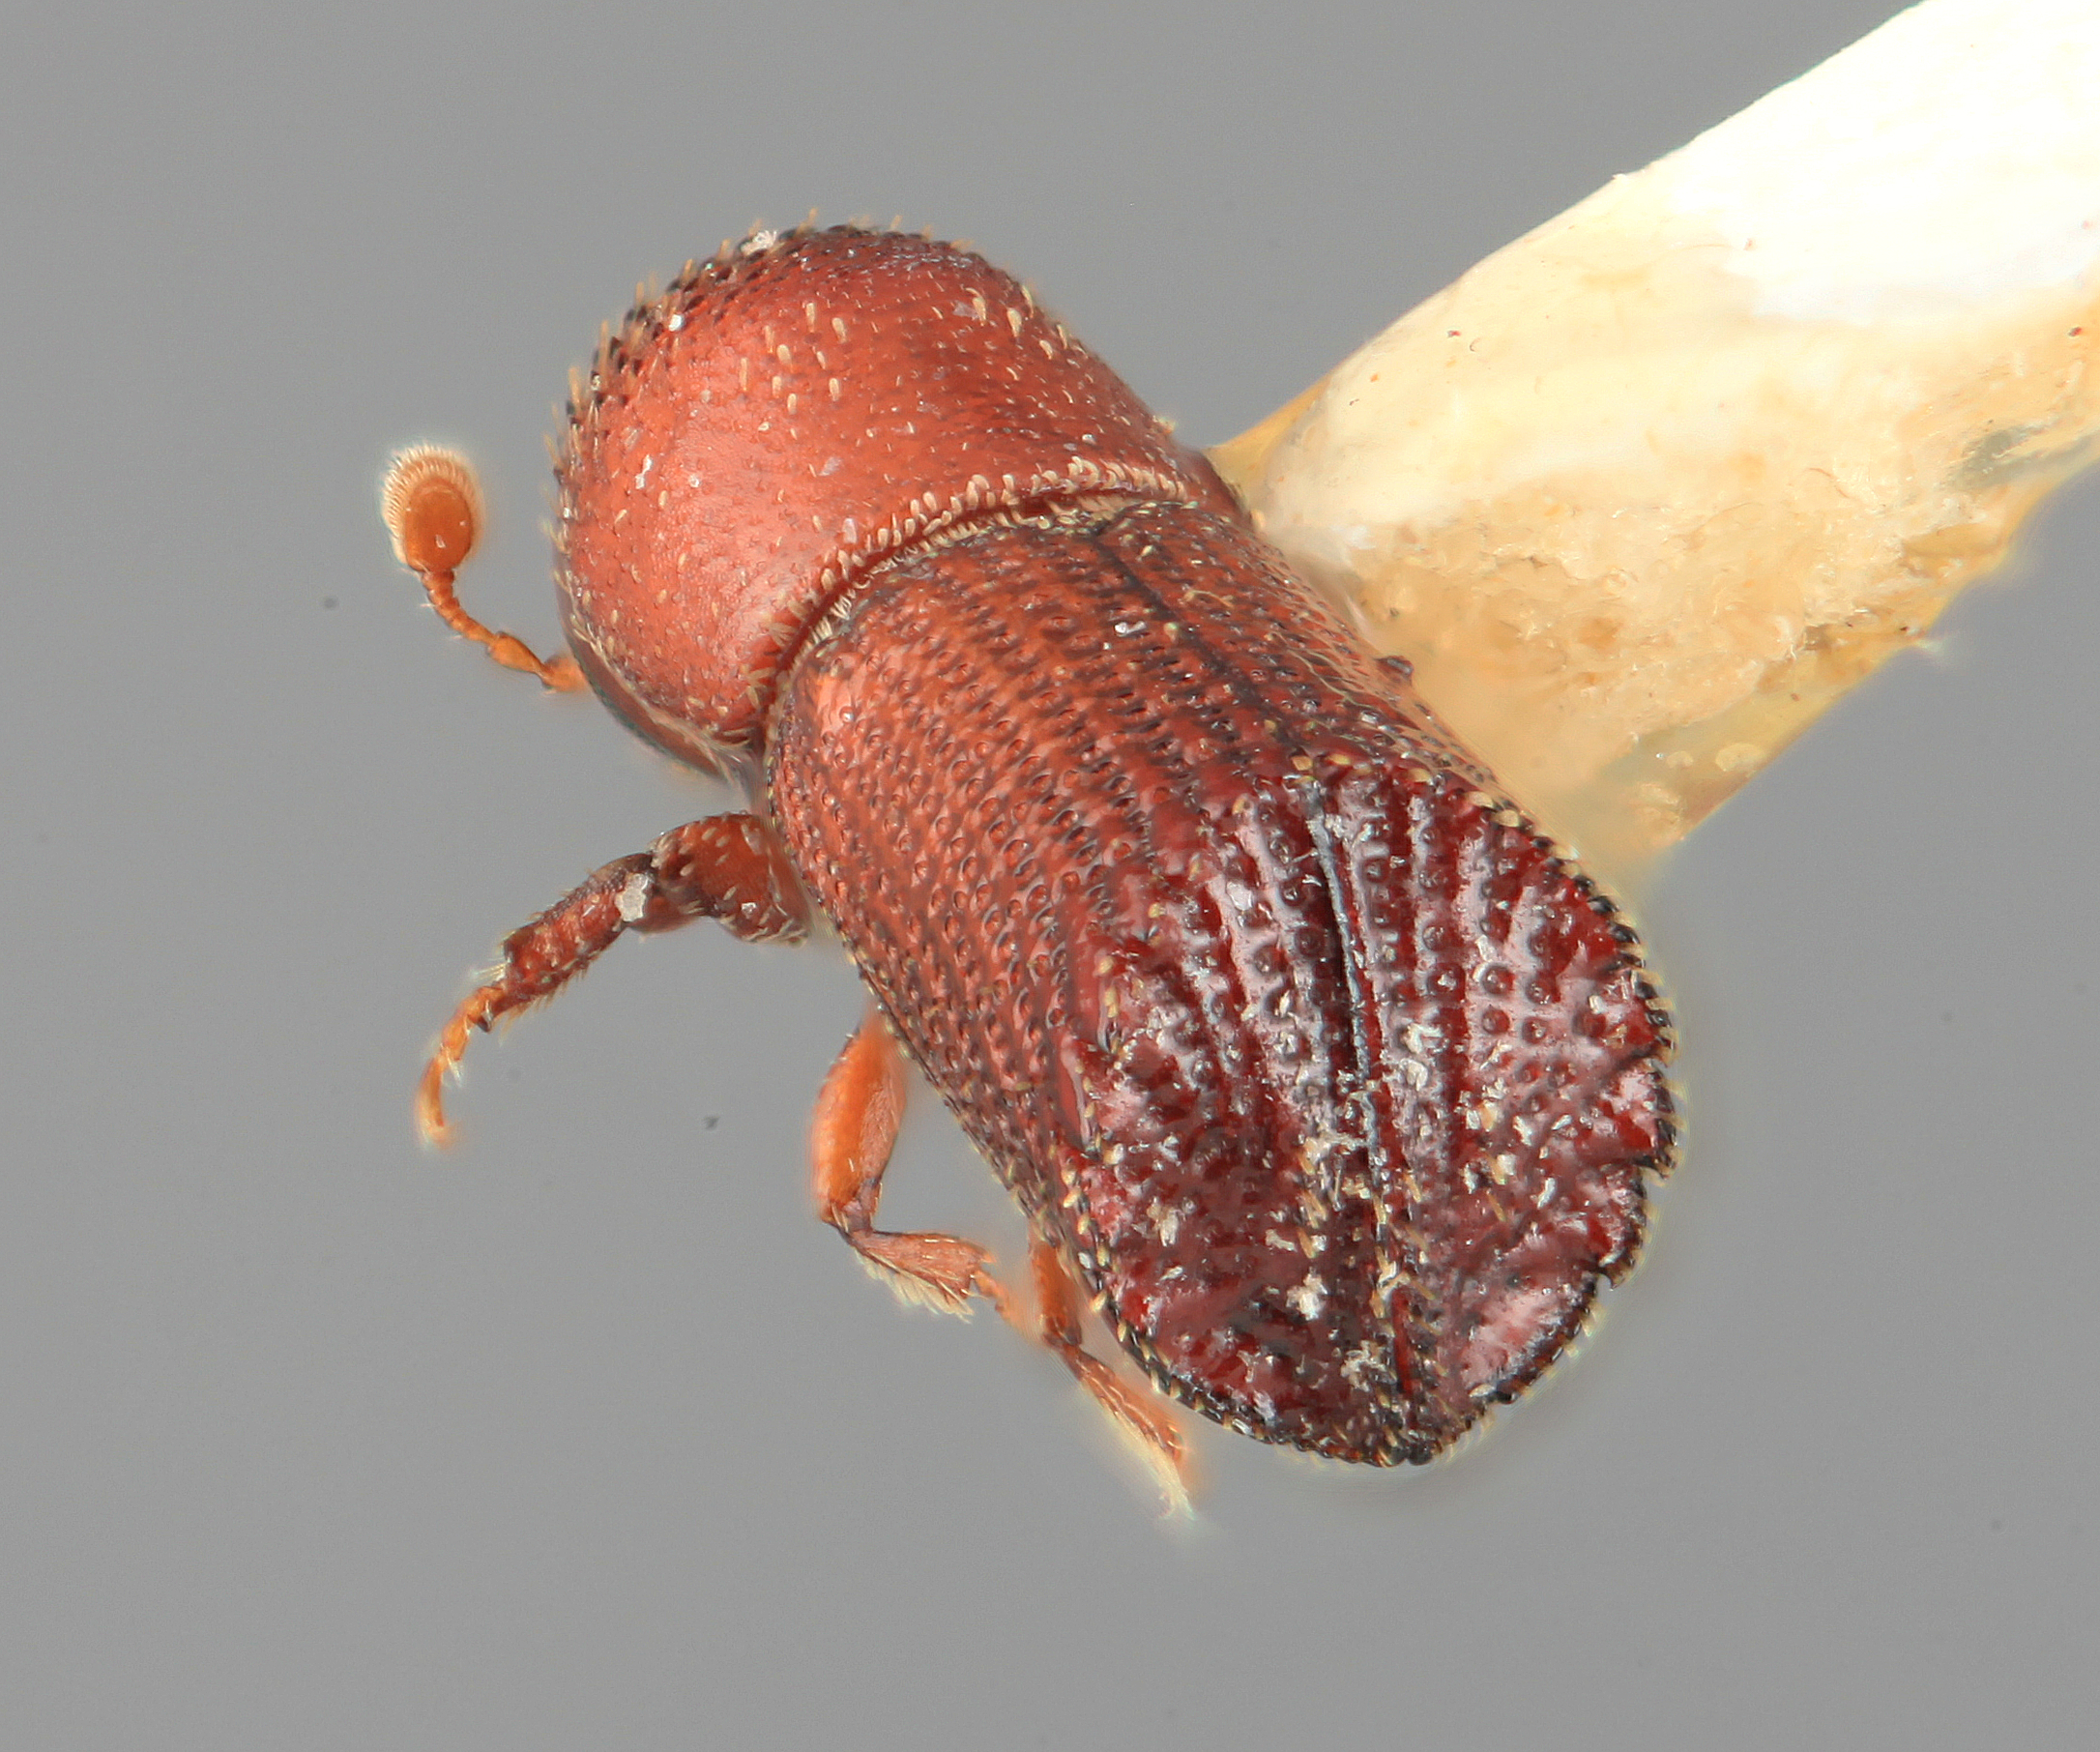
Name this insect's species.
Hylocurus aberrans
